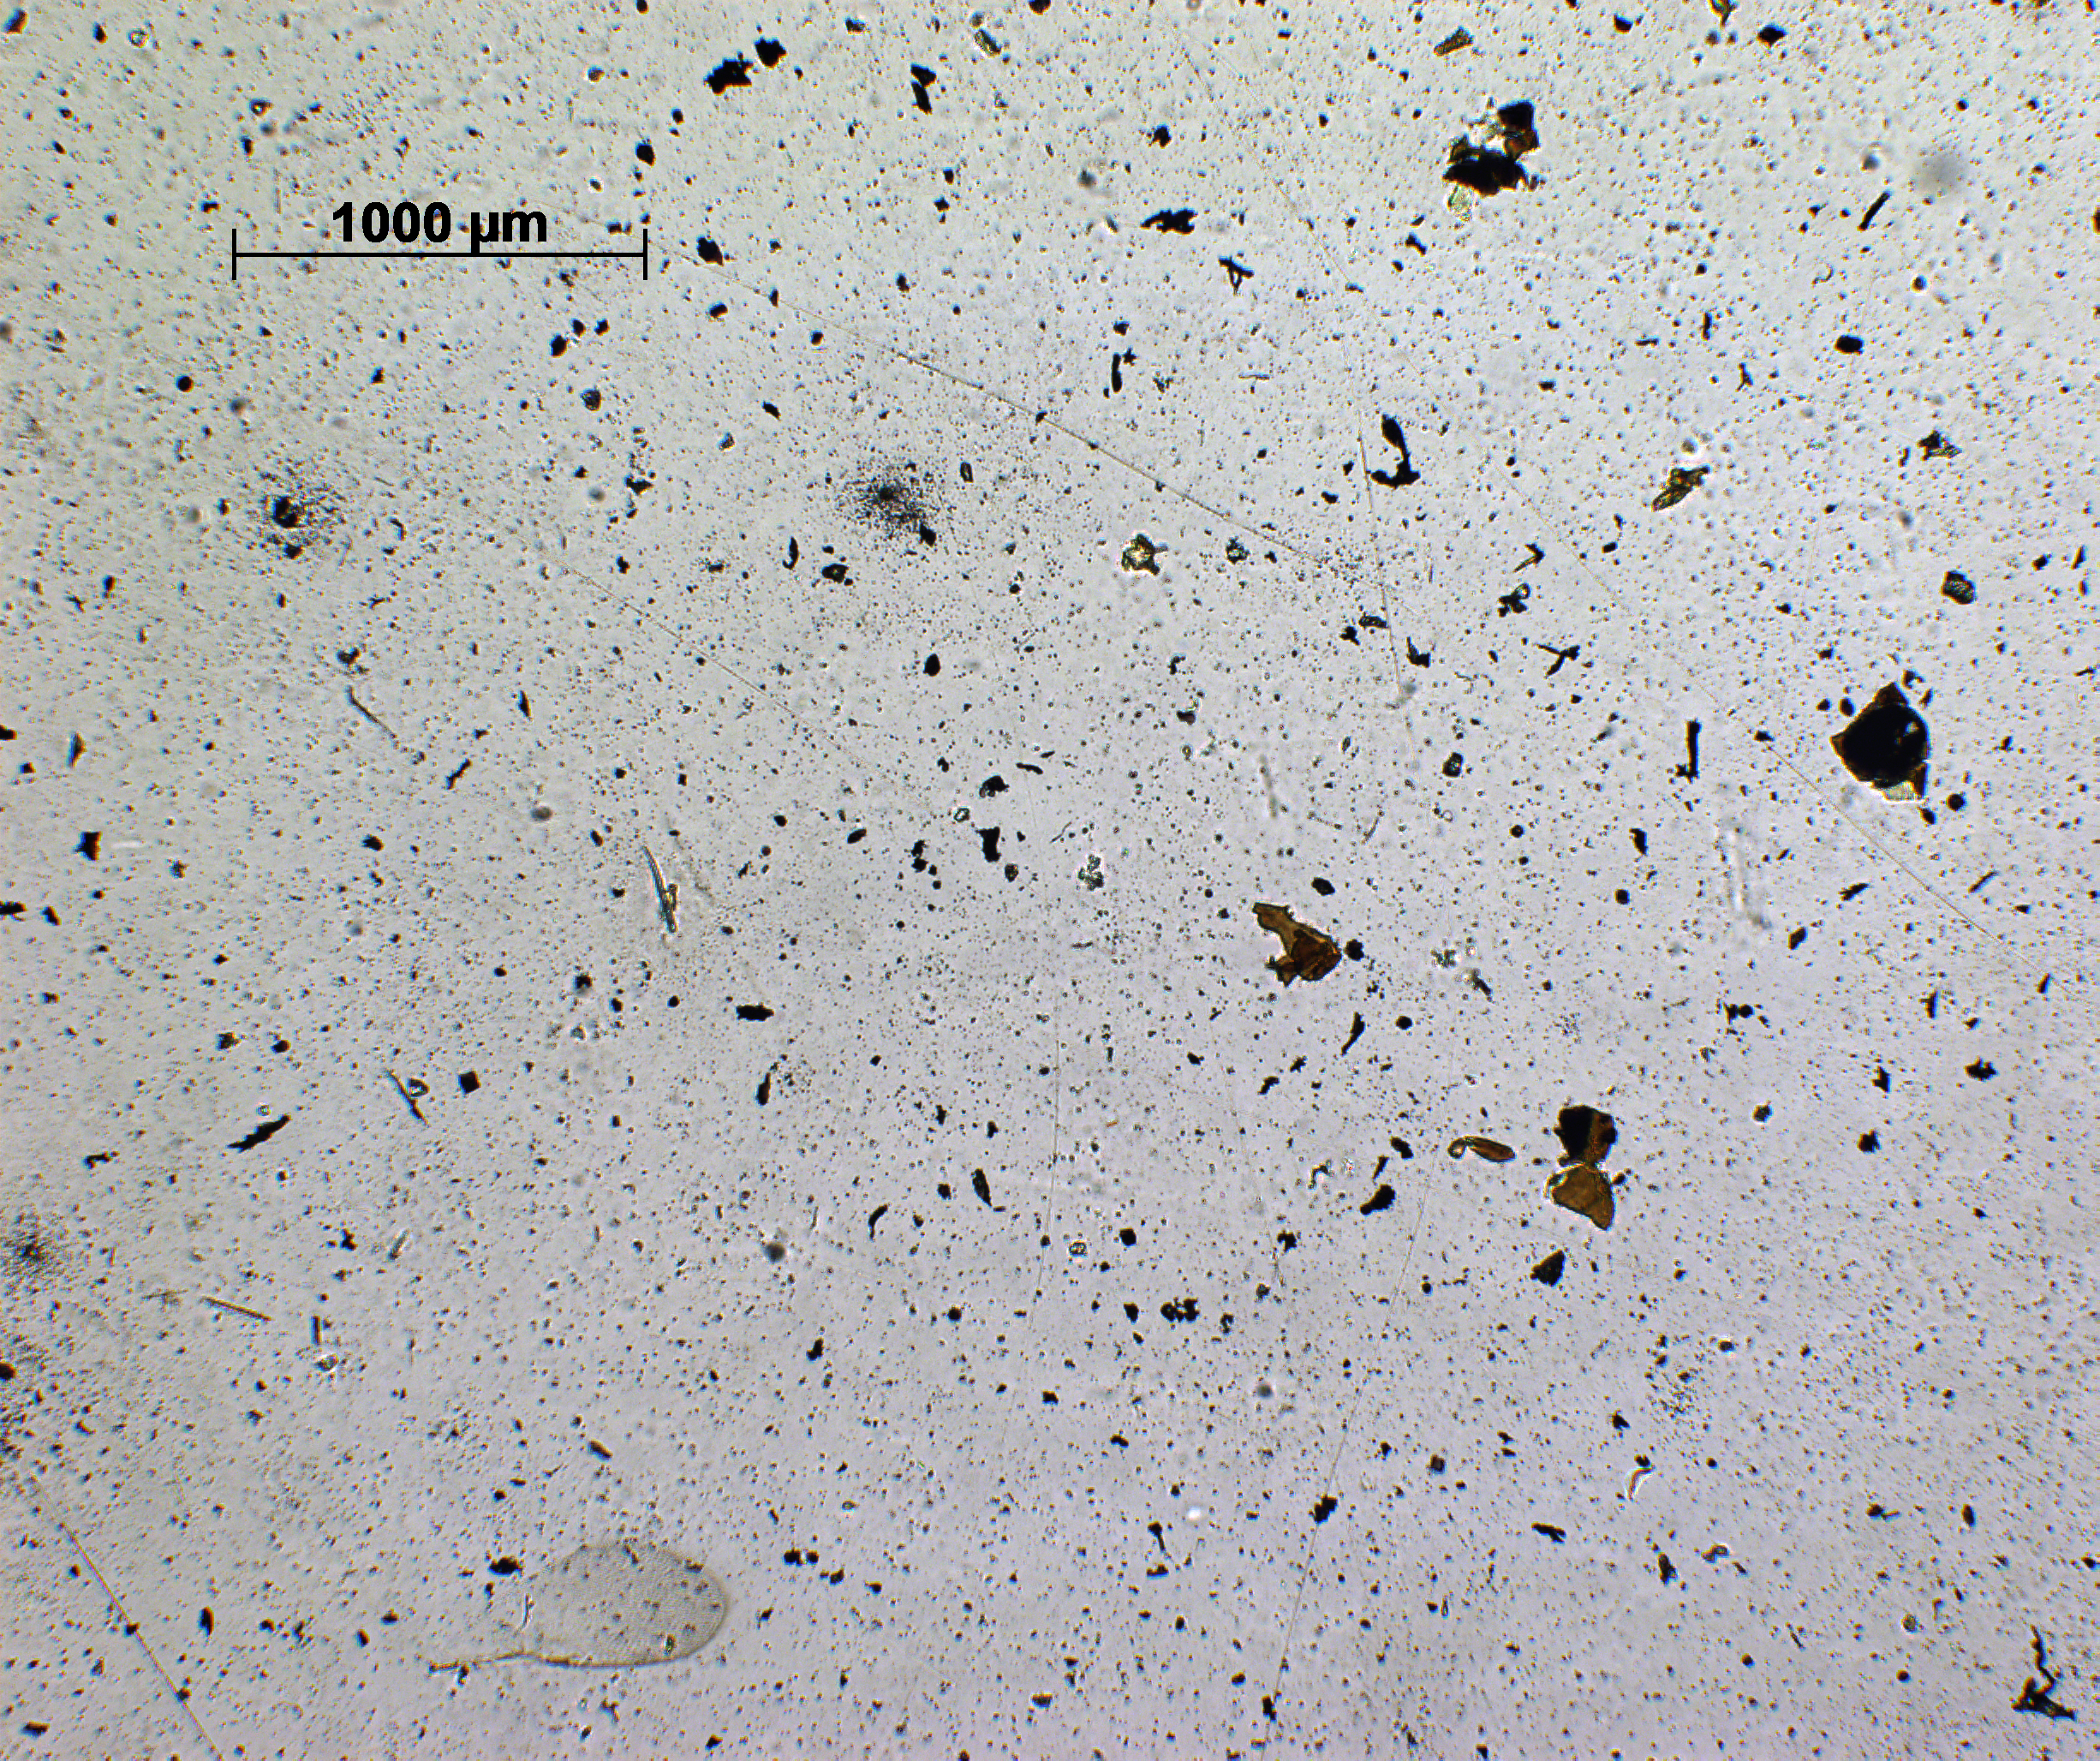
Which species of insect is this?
Encyrtus argentipes
